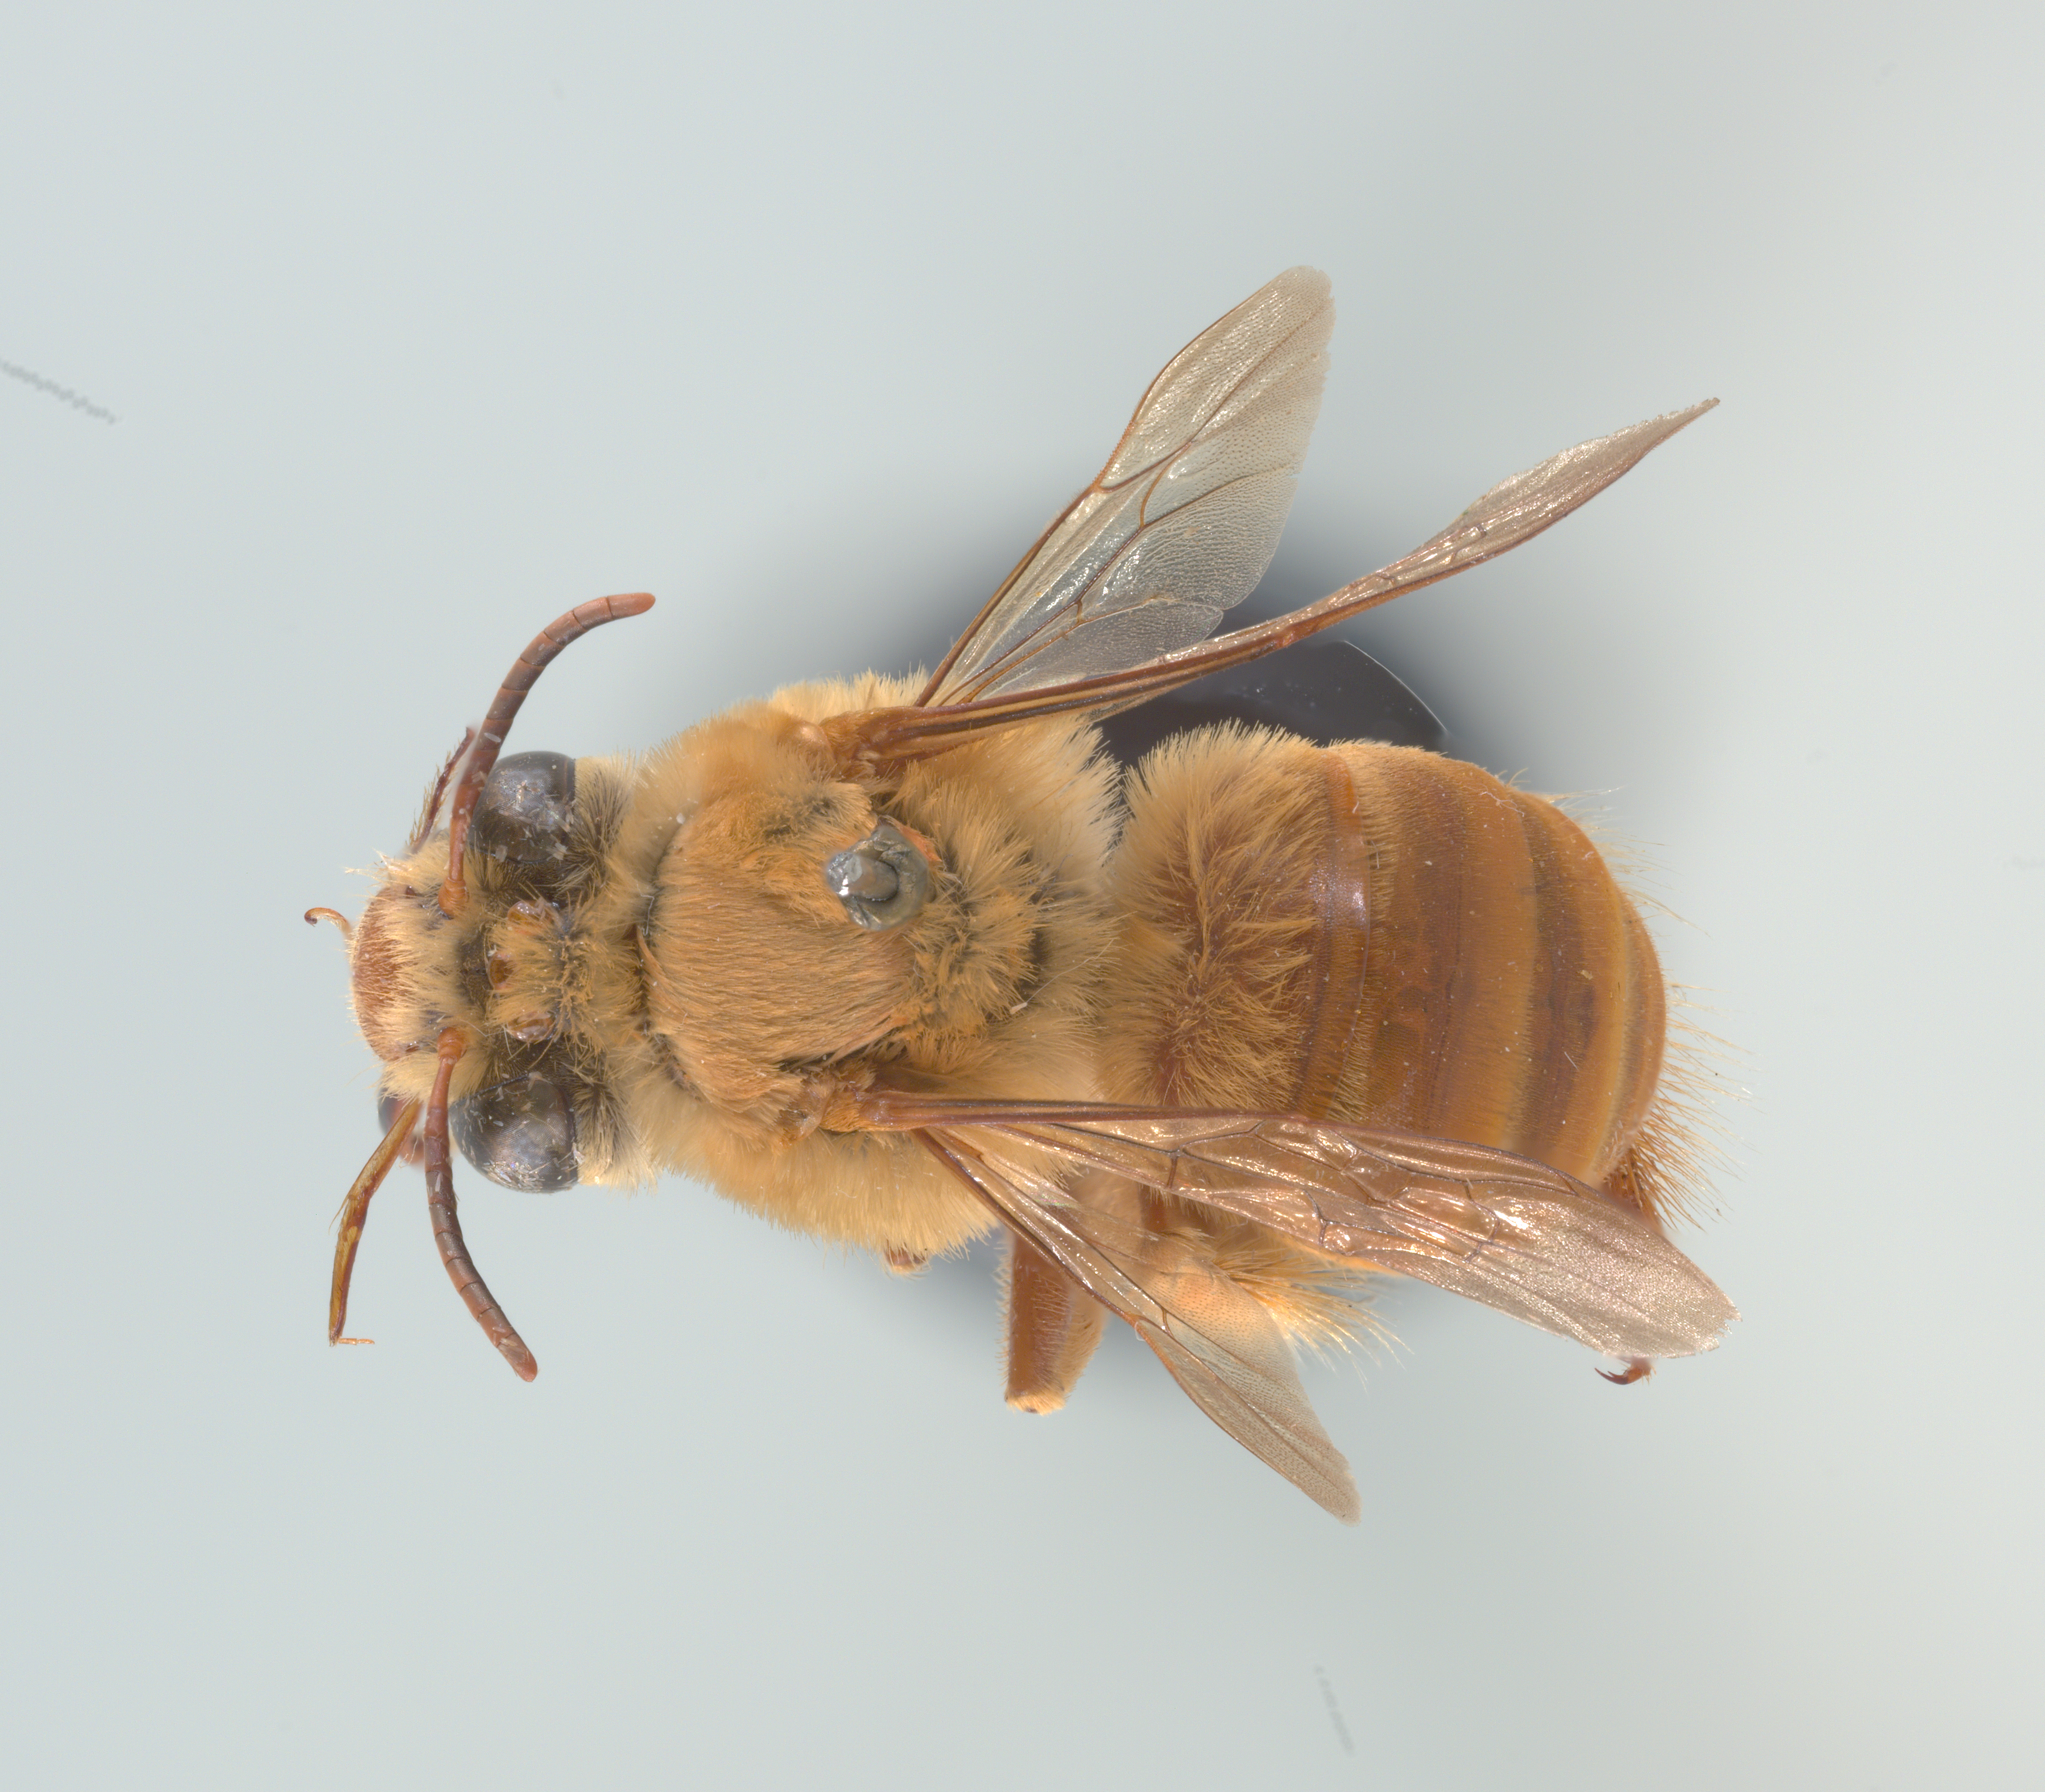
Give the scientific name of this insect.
Xenoglossa smithii (also Xenoglossa patricia)
